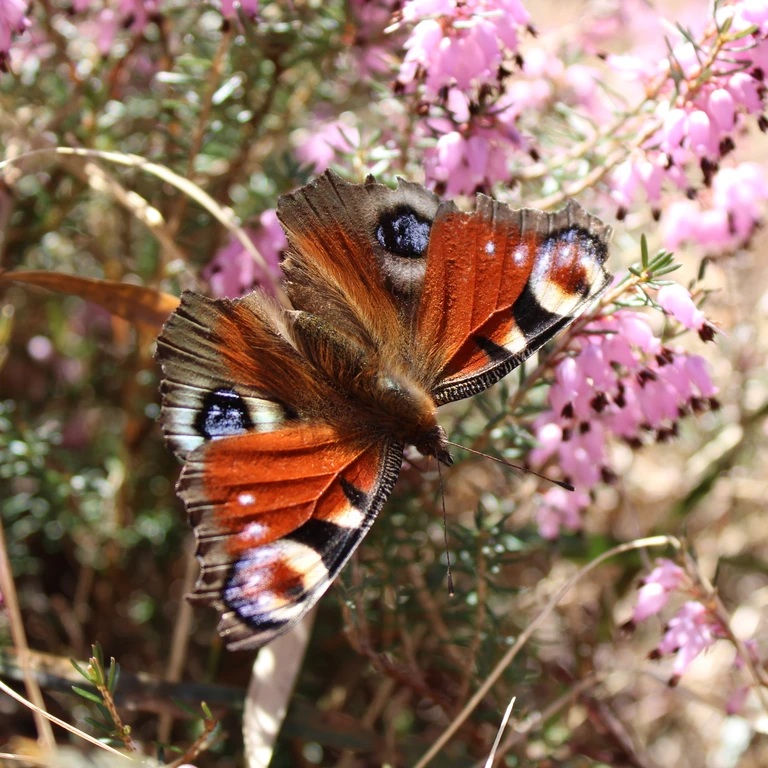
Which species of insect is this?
Aglais io
